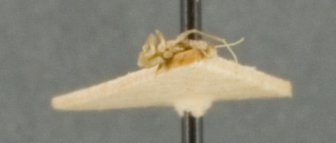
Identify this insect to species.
Iridomyrmex pordescens
